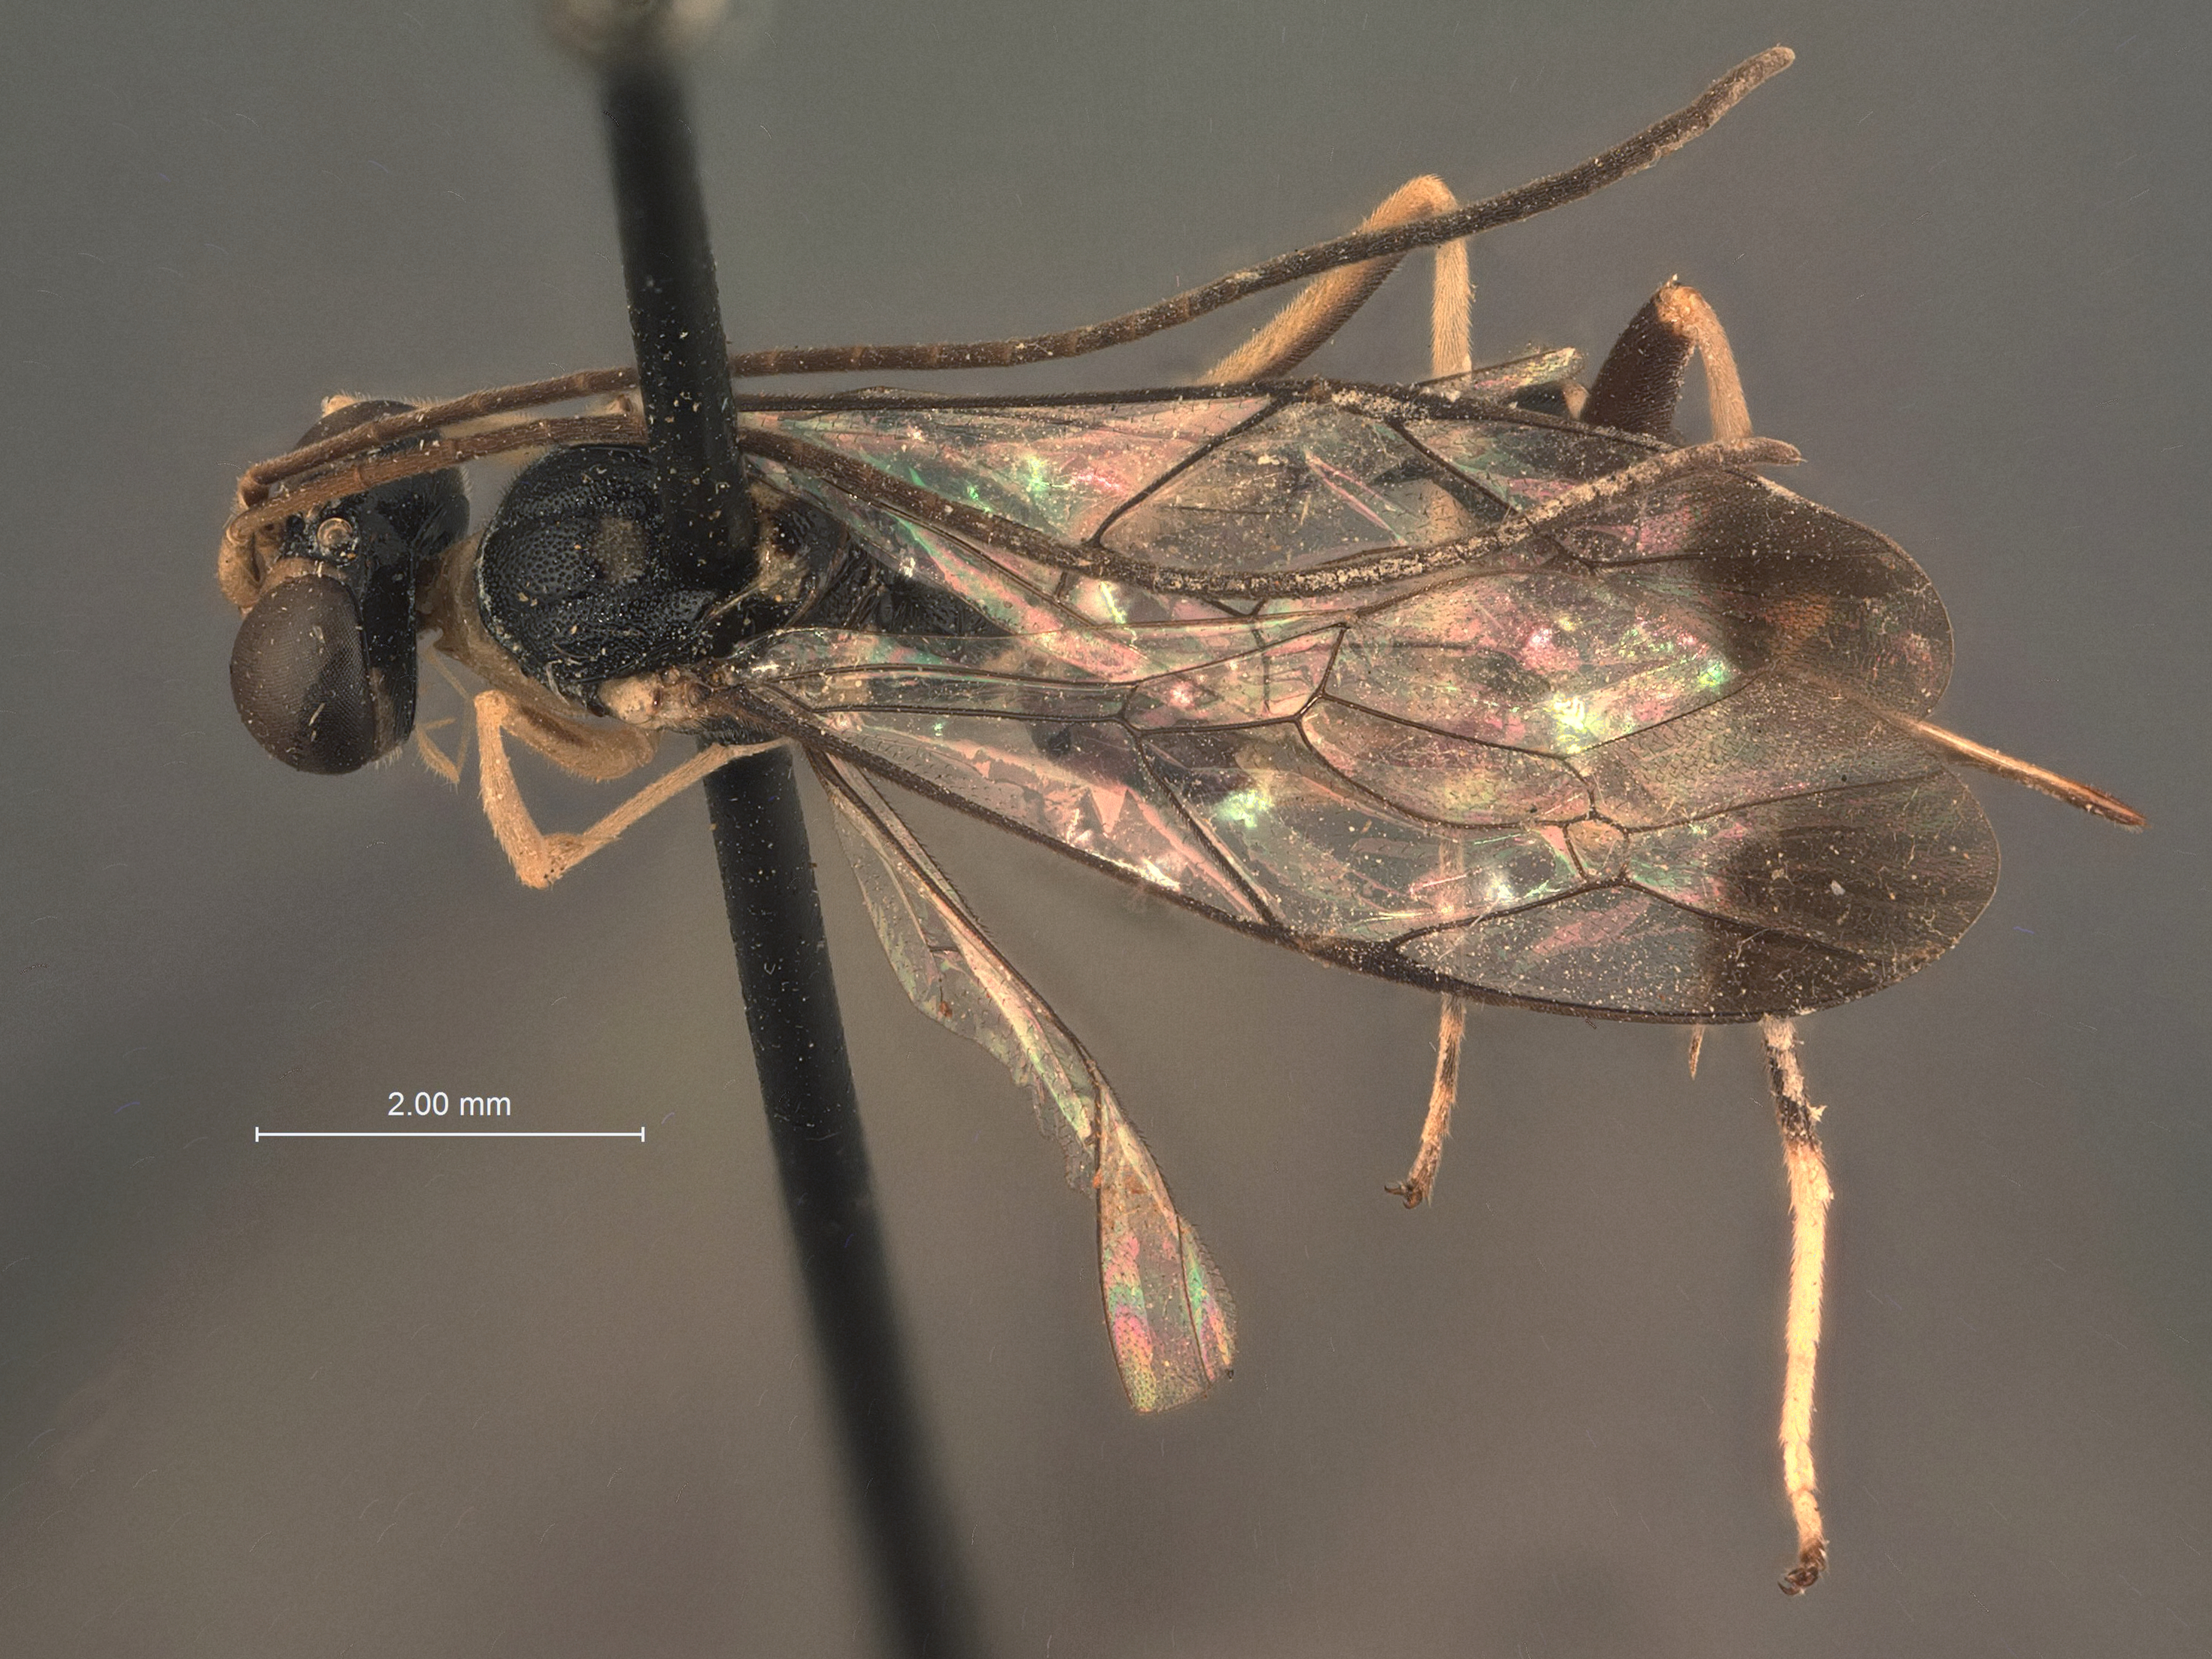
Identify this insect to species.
Photocryptus ater
